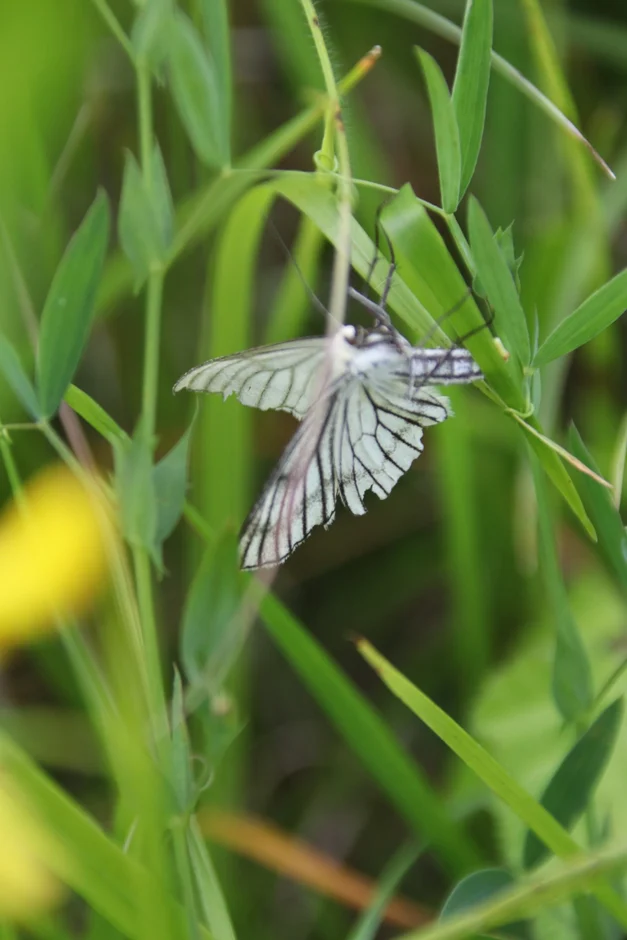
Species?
Siona lineata
